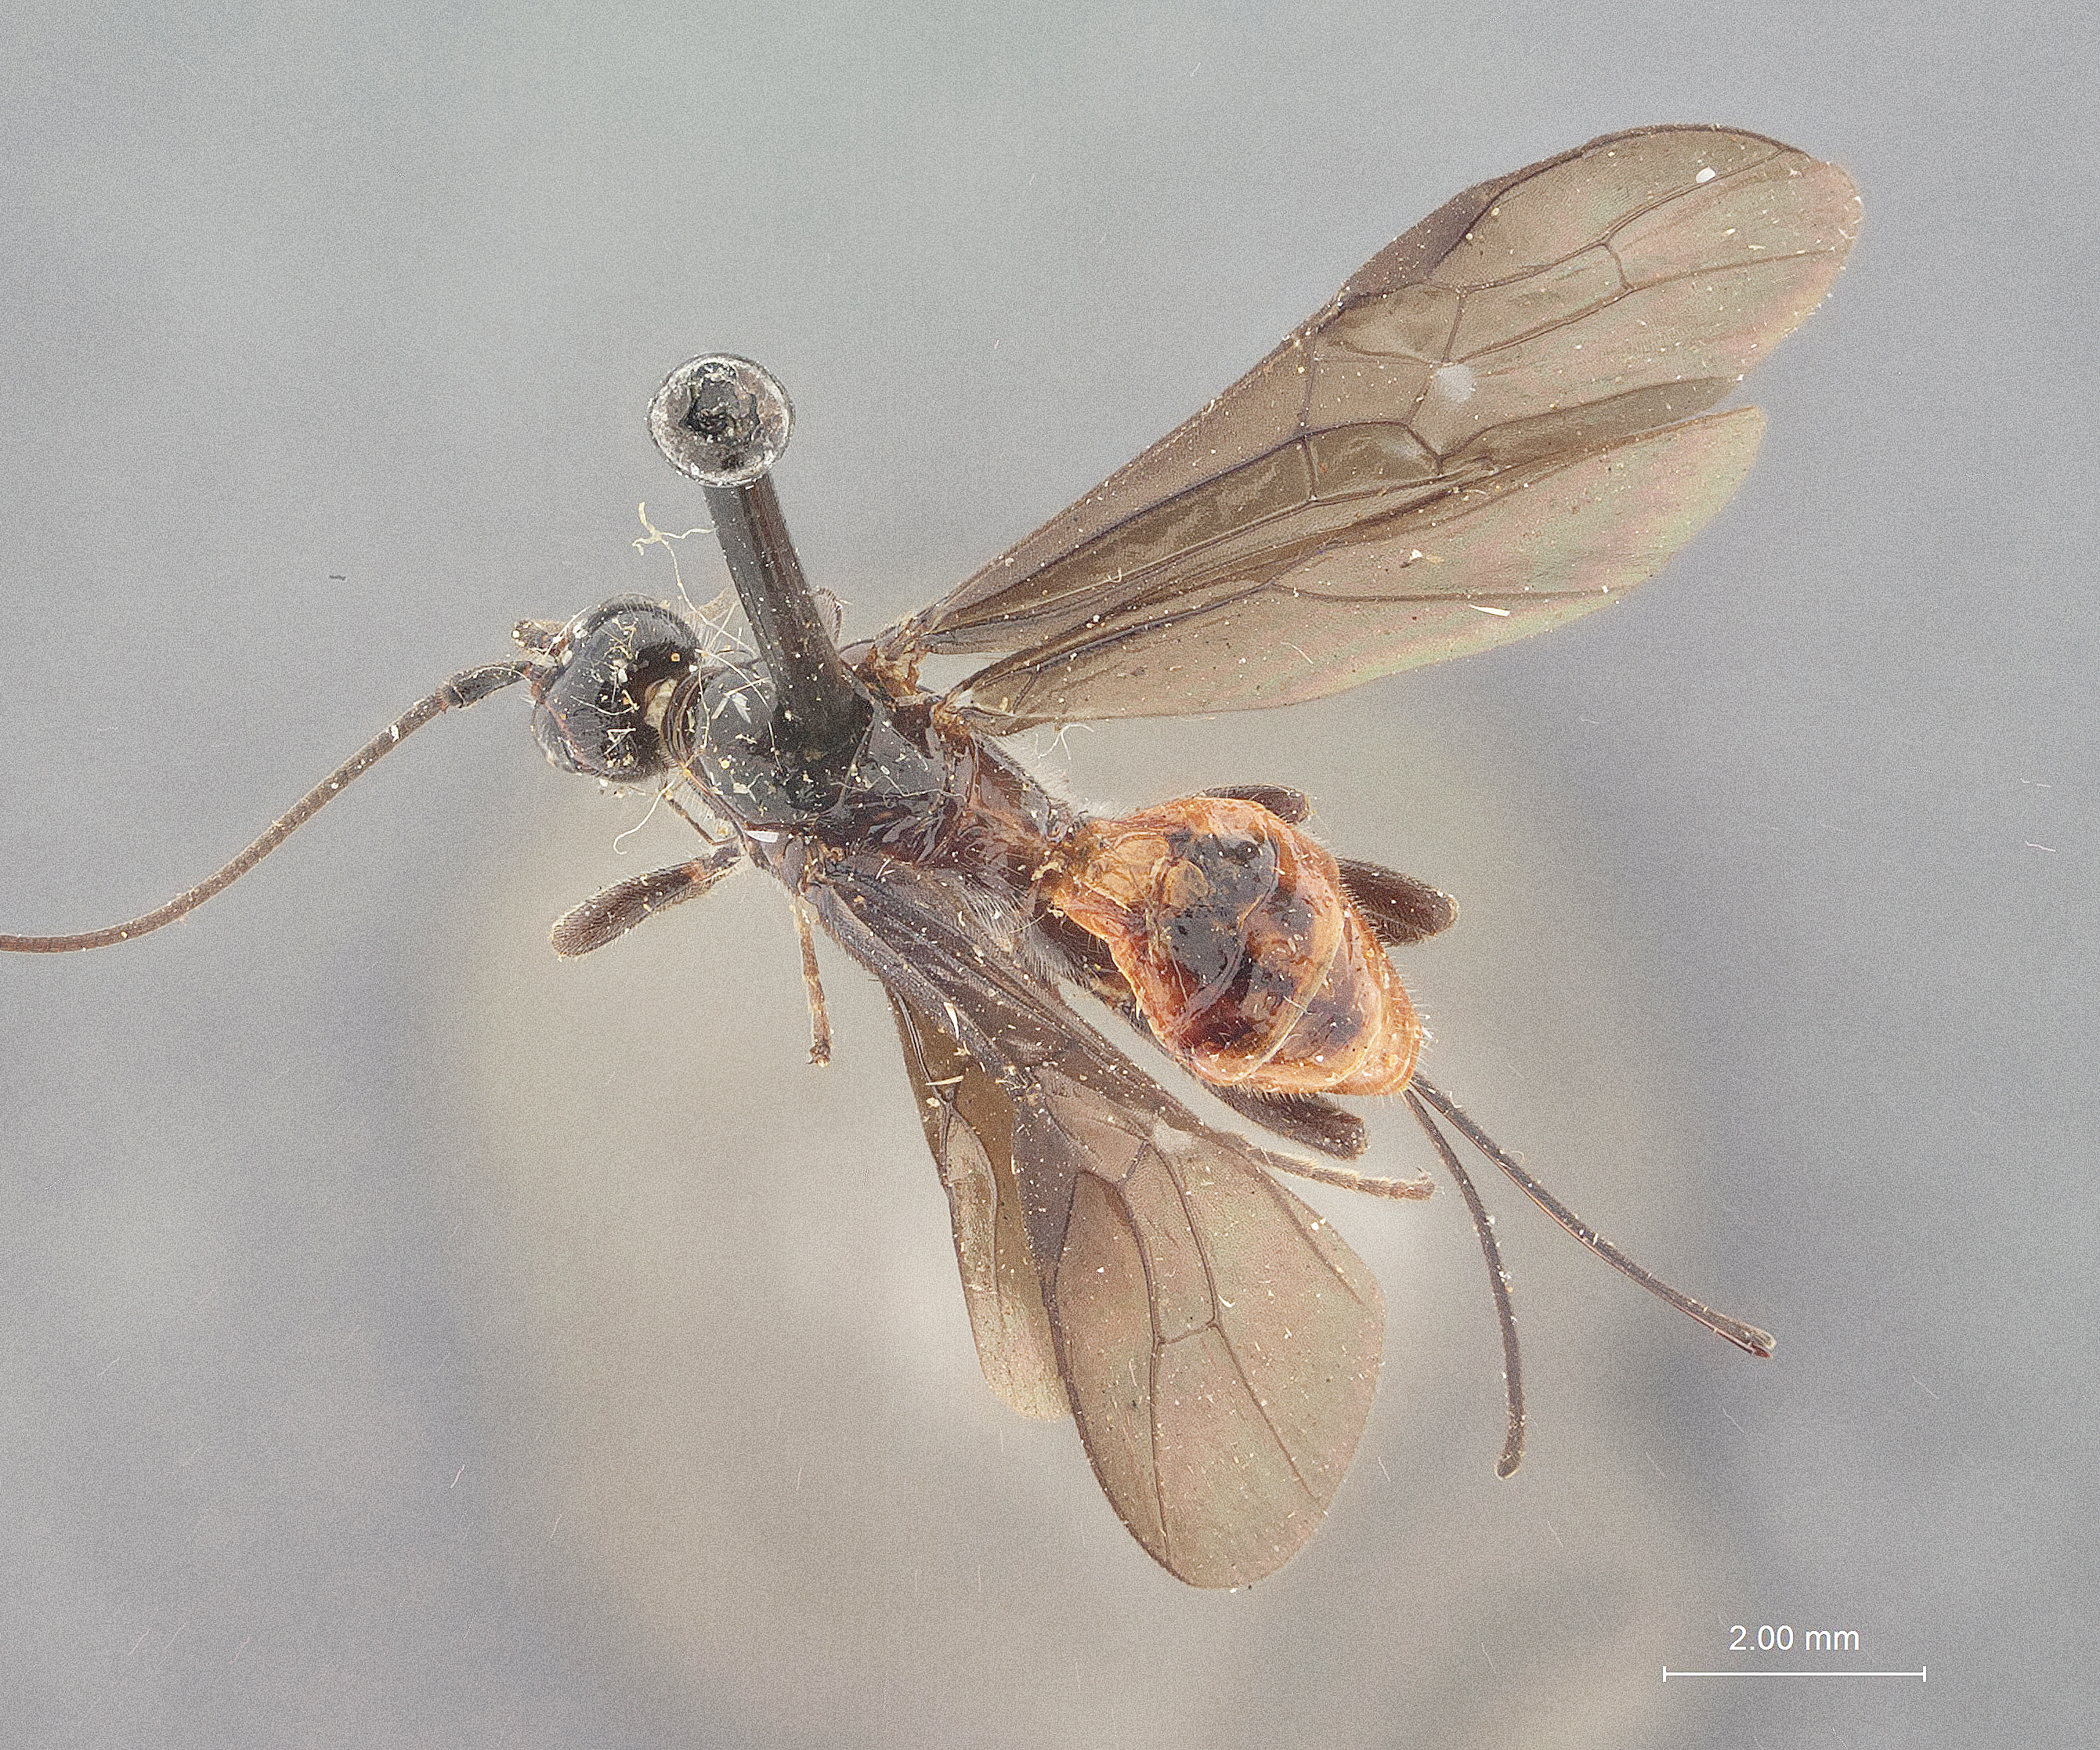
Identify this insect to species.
Atanycolimorpha winnemanae
